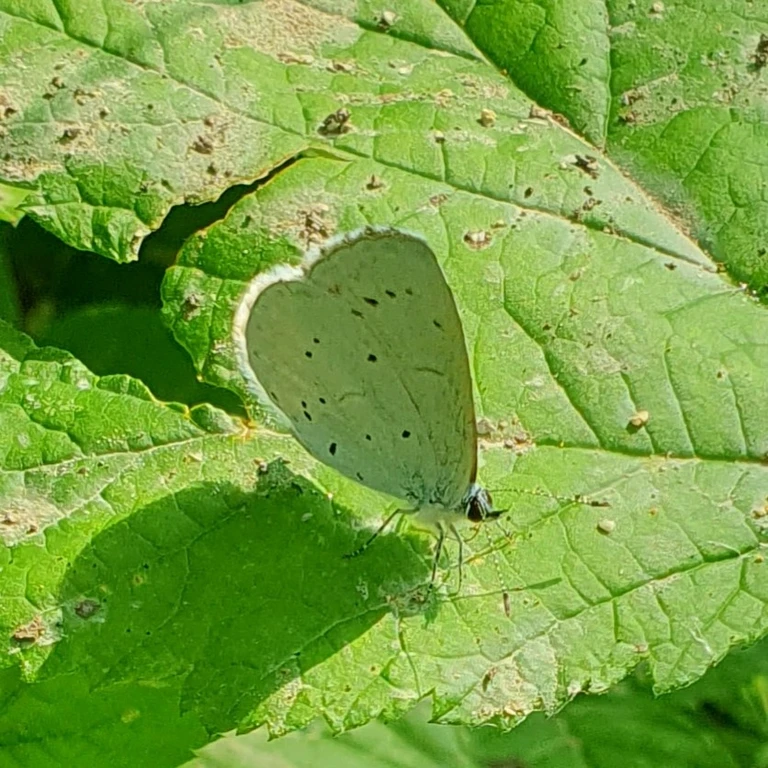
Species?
Celastrina argiolus
